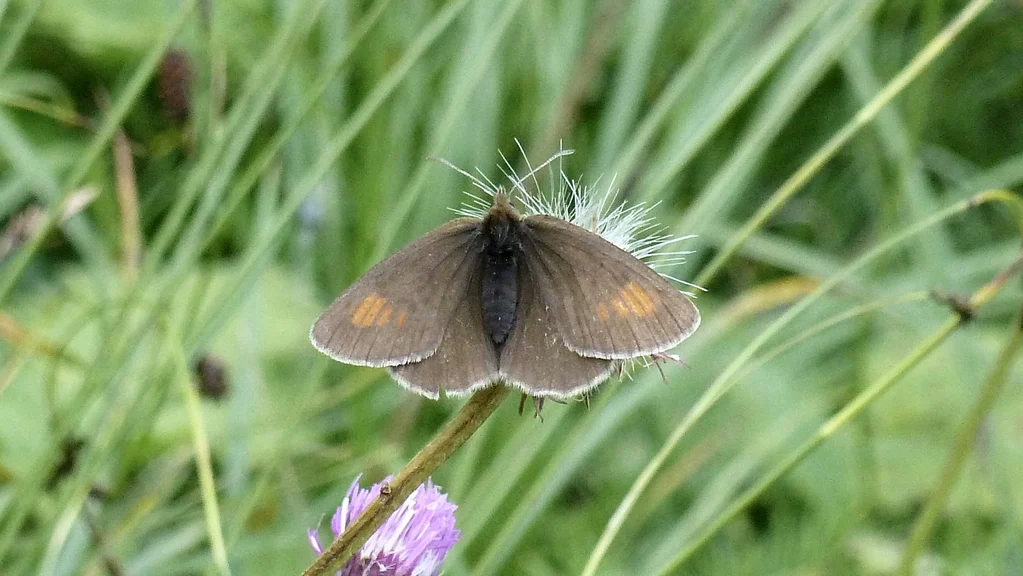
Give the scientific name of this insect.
Erebia manto
